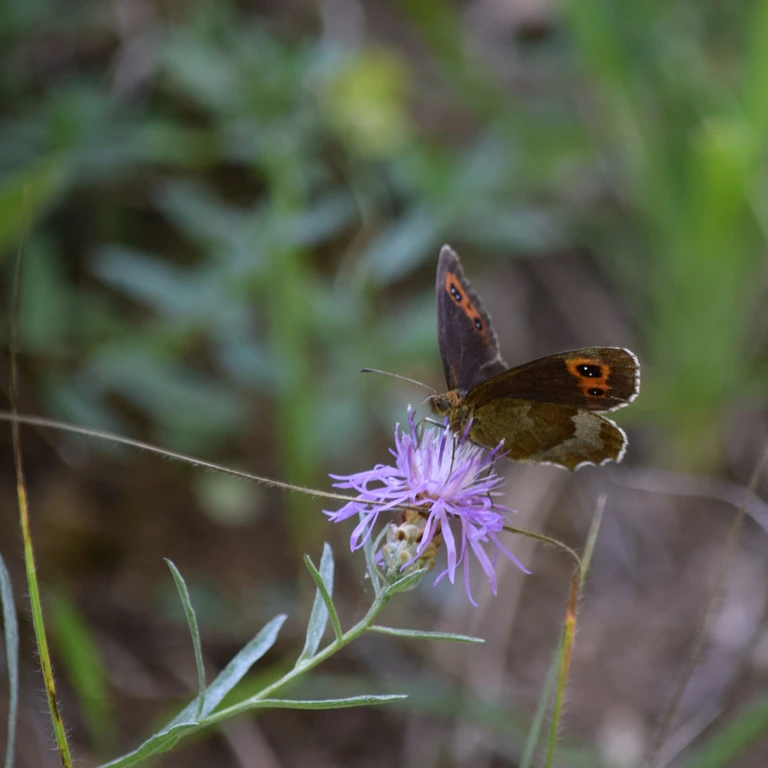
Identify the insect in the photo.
Erebia aethiops
